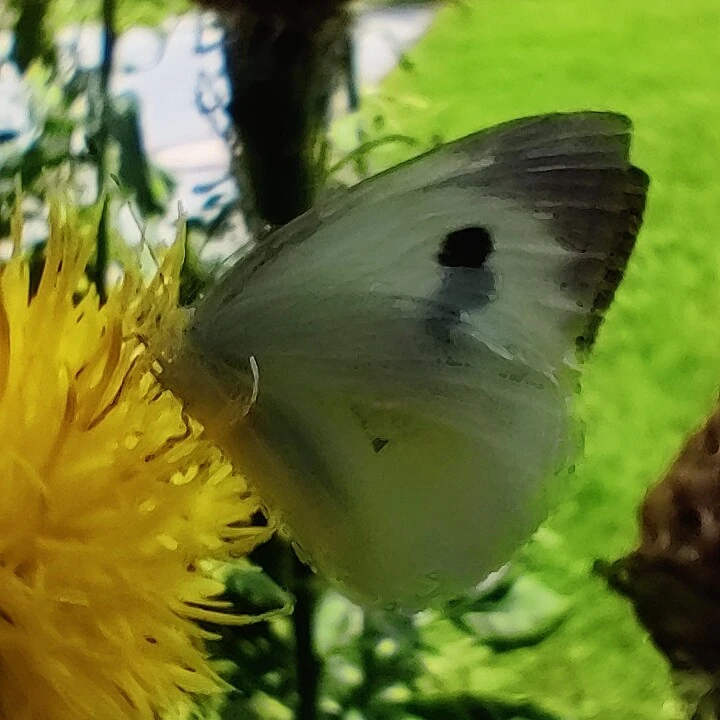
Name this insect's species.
Pieris brassicae
